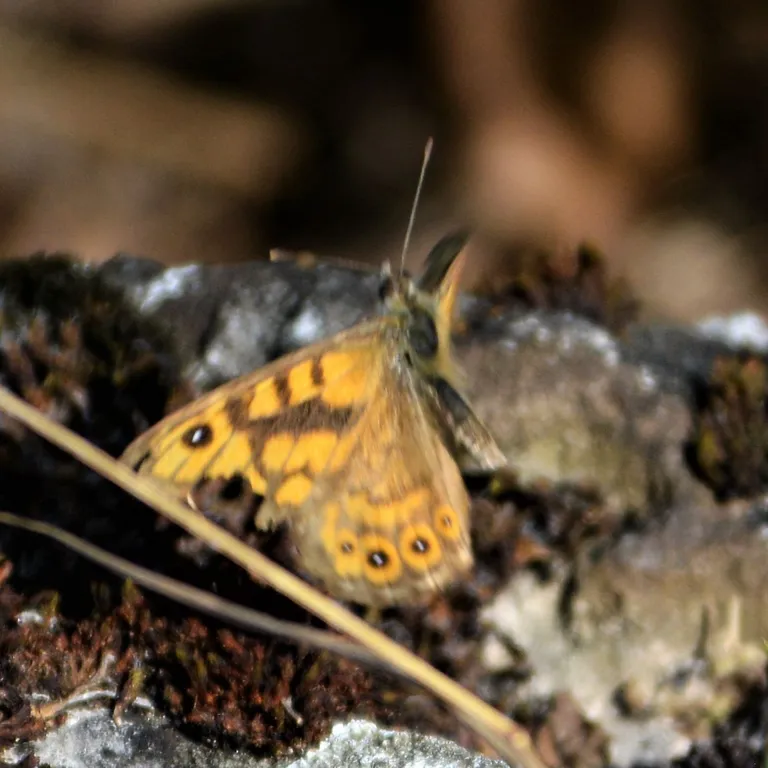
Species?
Lasiommata megera (also Pararge megera)
